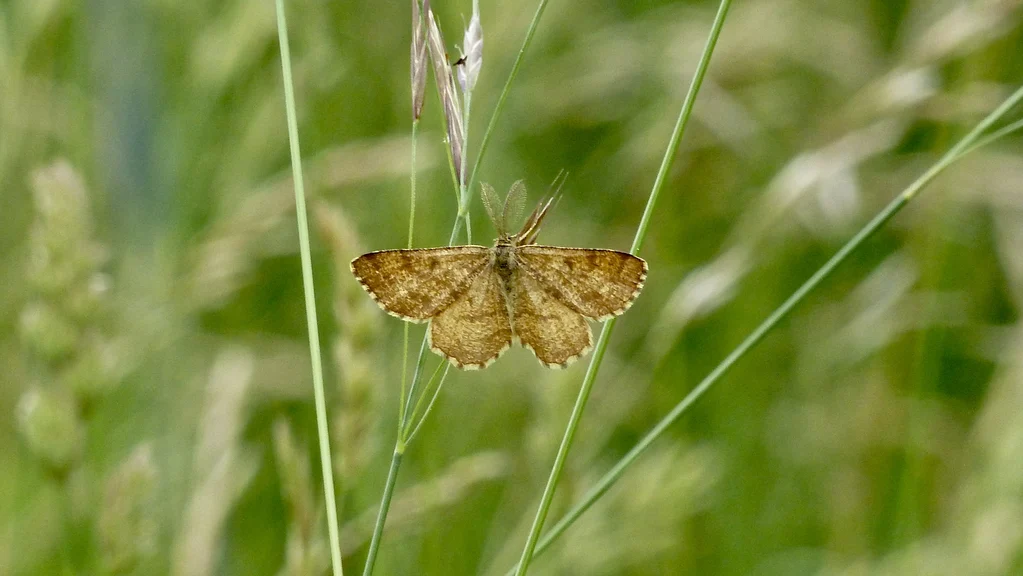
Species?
Ematurga atomaria
